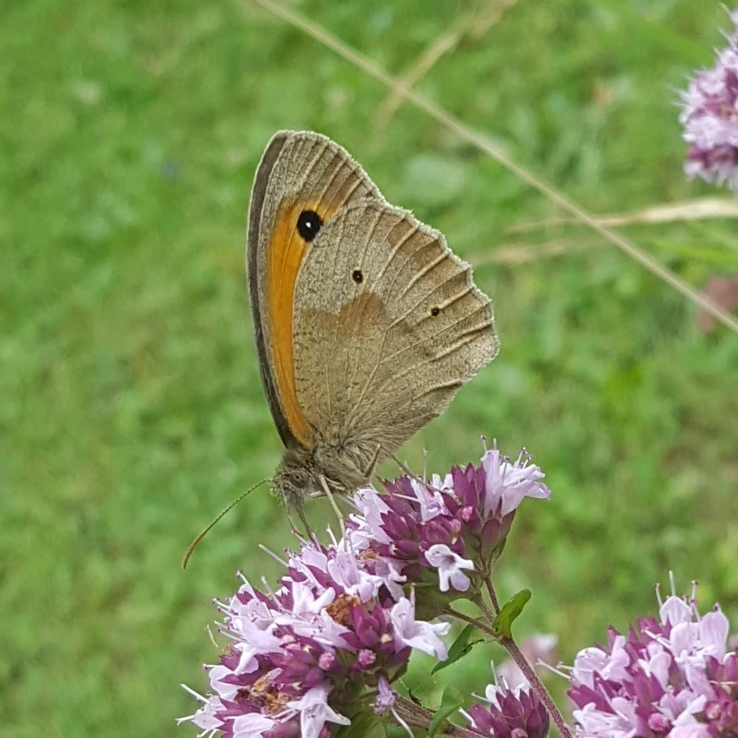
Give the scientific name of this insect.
Maniola jurtina
